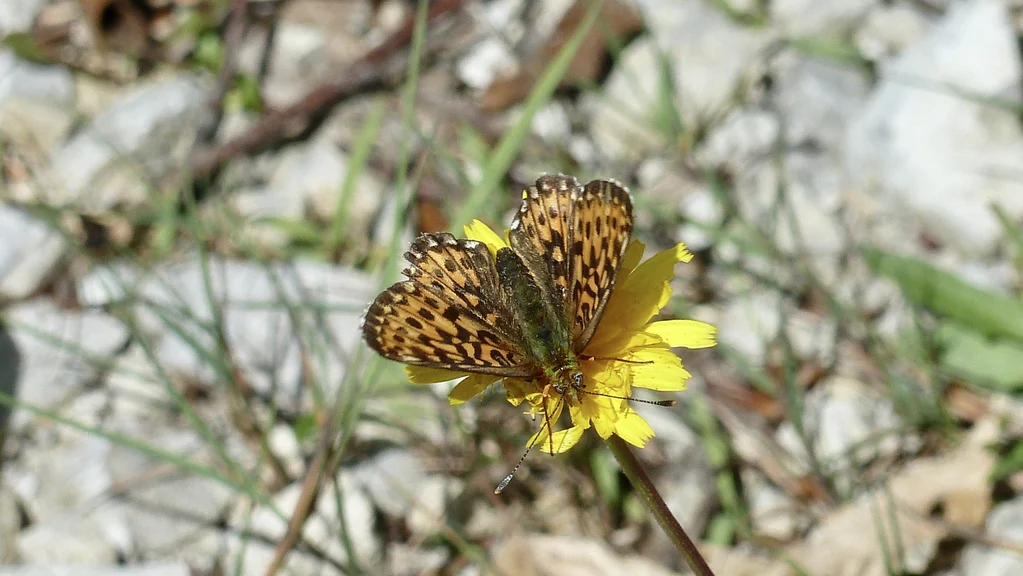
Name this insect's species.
Boloria dia
